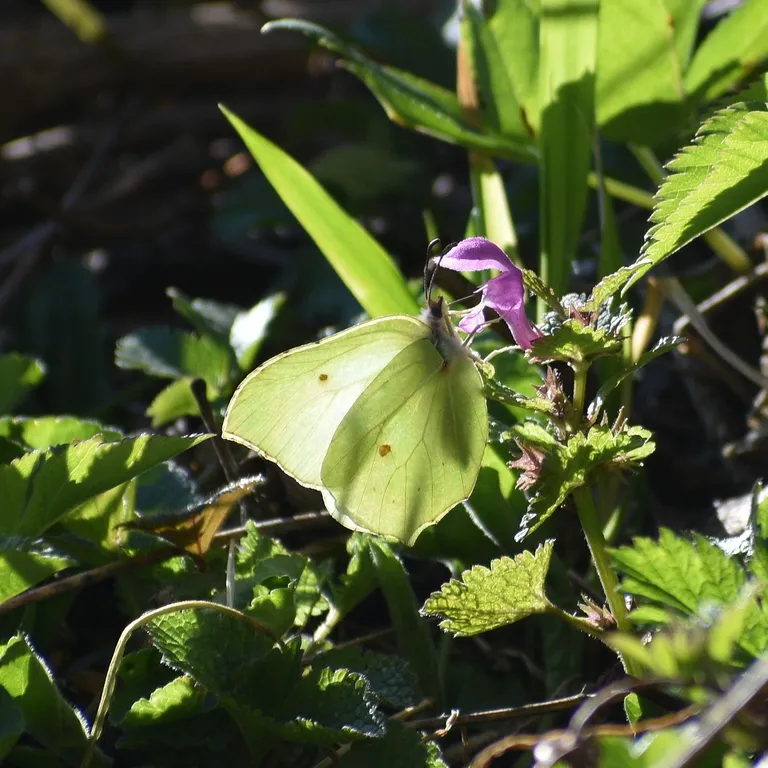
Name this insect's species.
Gonepteryx rhamni
